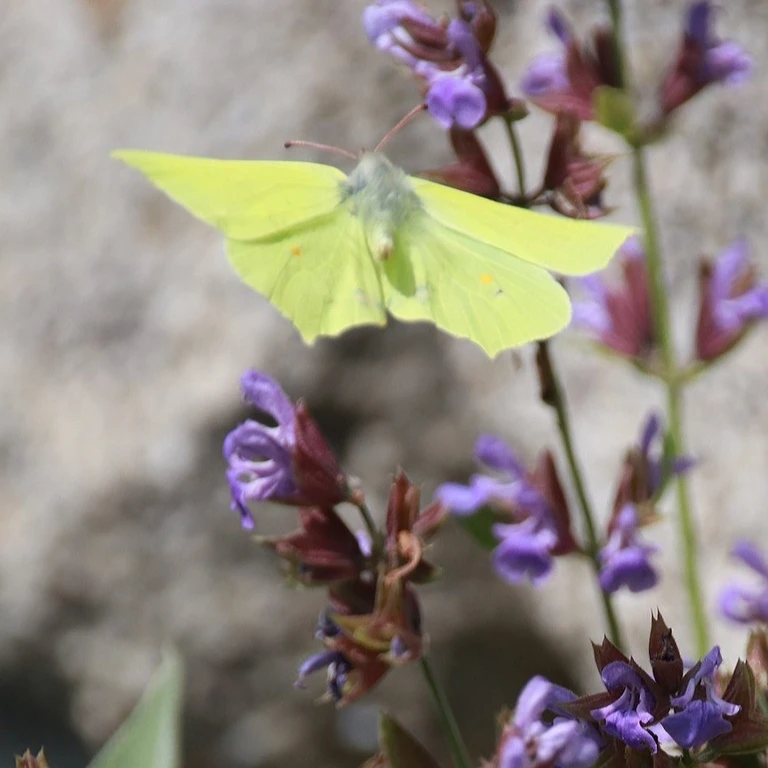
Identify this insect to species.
Gonepteryx rhamni
